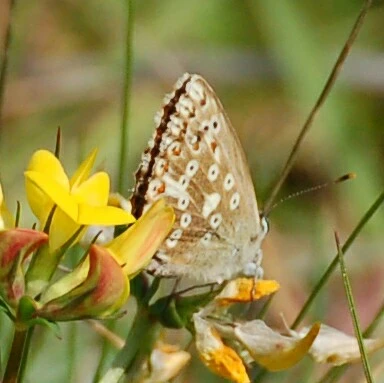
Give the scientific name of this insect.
Lysandra coridon
